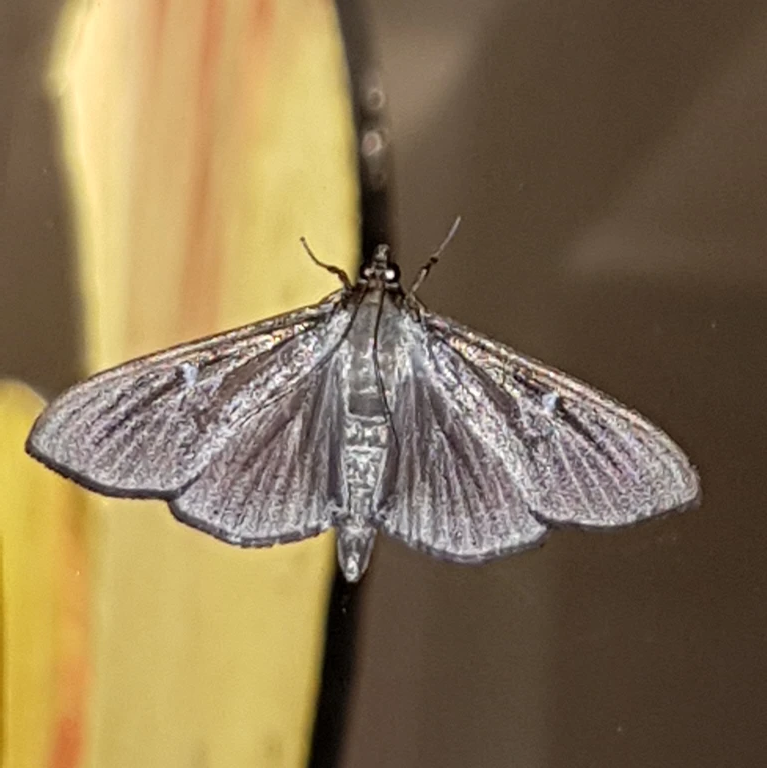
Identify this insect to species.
Cydalima perspectalis
